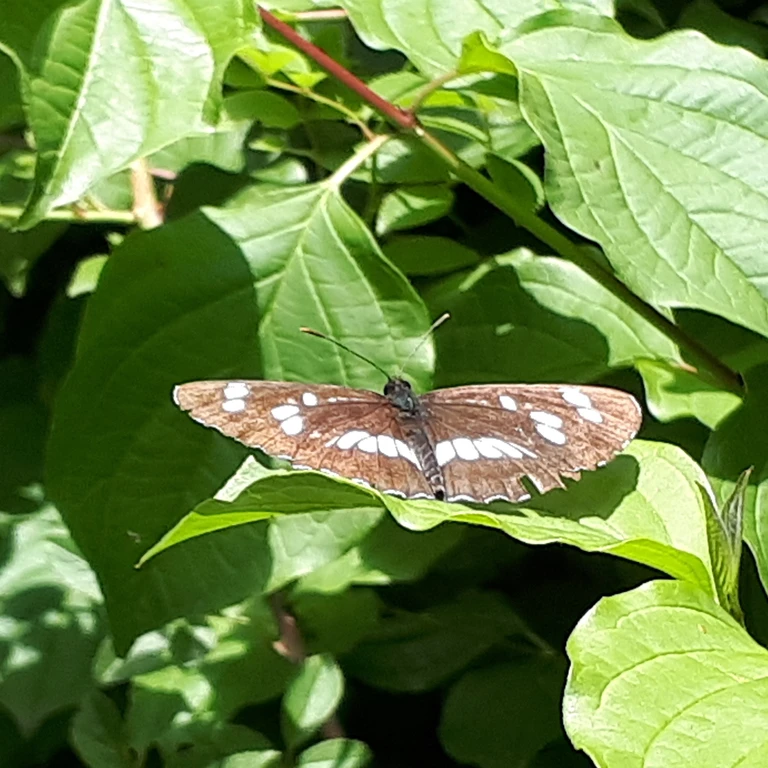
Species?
Neptis rivularis
